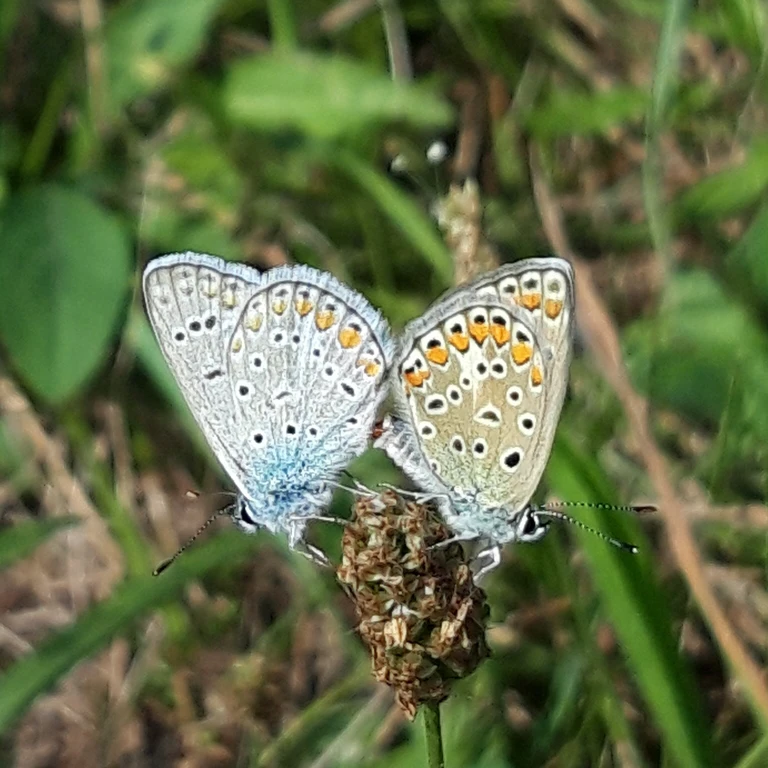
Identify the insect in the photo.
Polyommatus icarus
